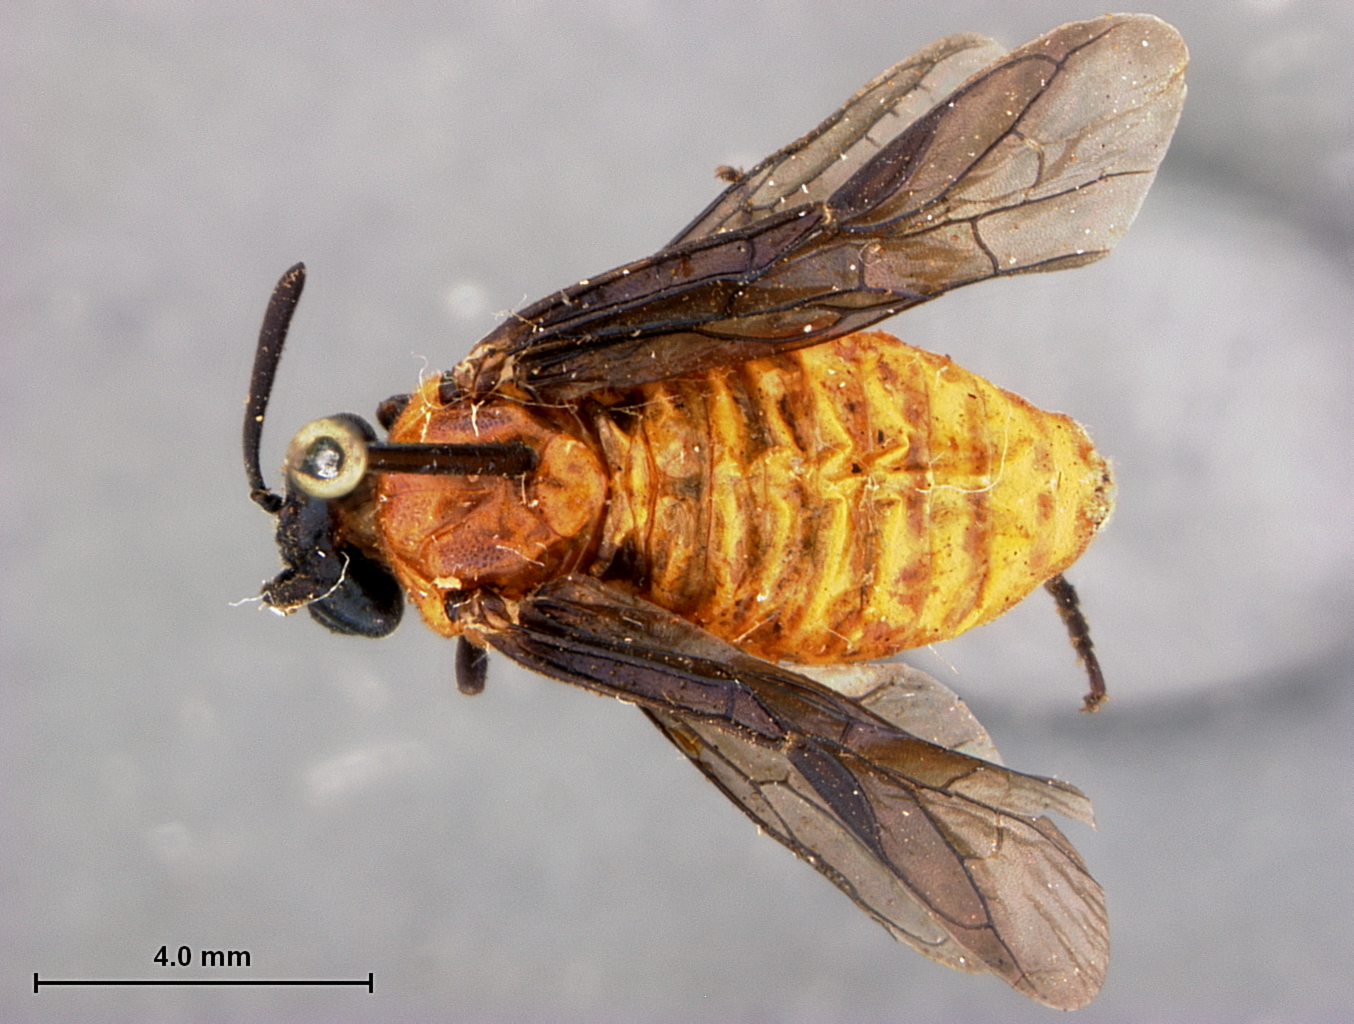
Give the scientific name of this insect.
Arge salicis
